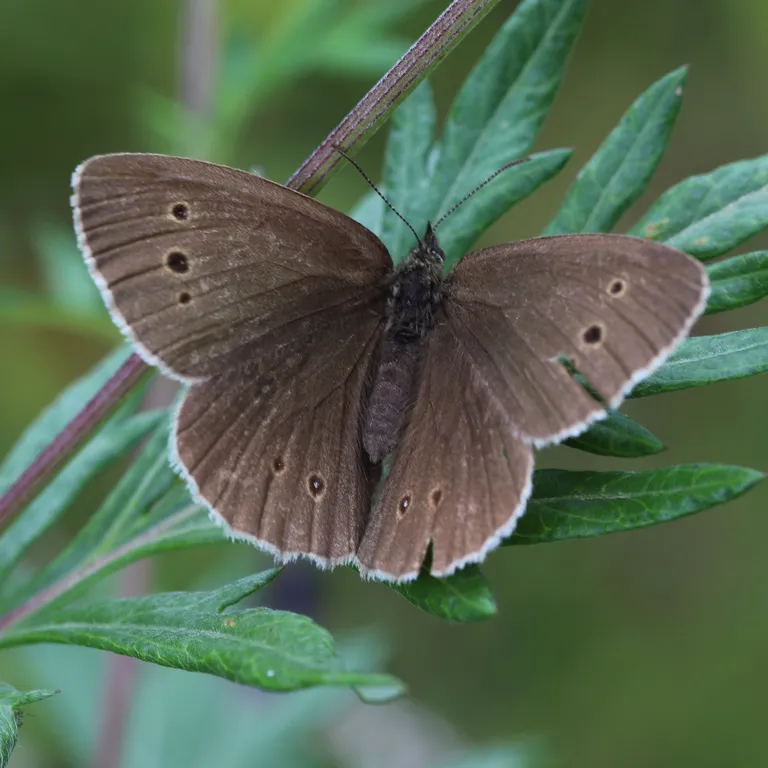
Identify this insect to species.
Aphantopus hyperantus
